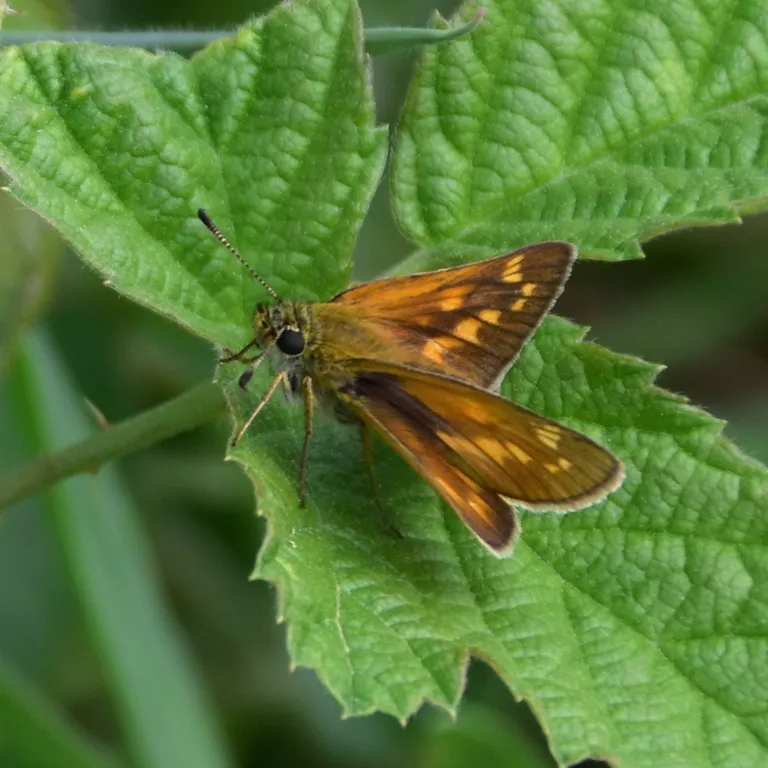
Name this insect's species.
Ochlodes sylvanus (also Ochlodes venata)
